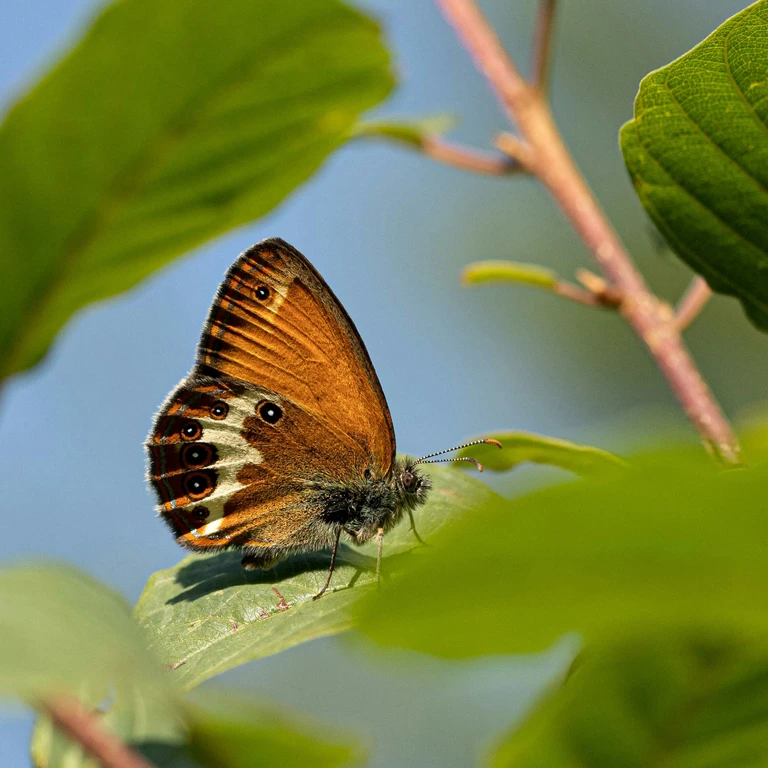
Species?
Coenonympha arcania
